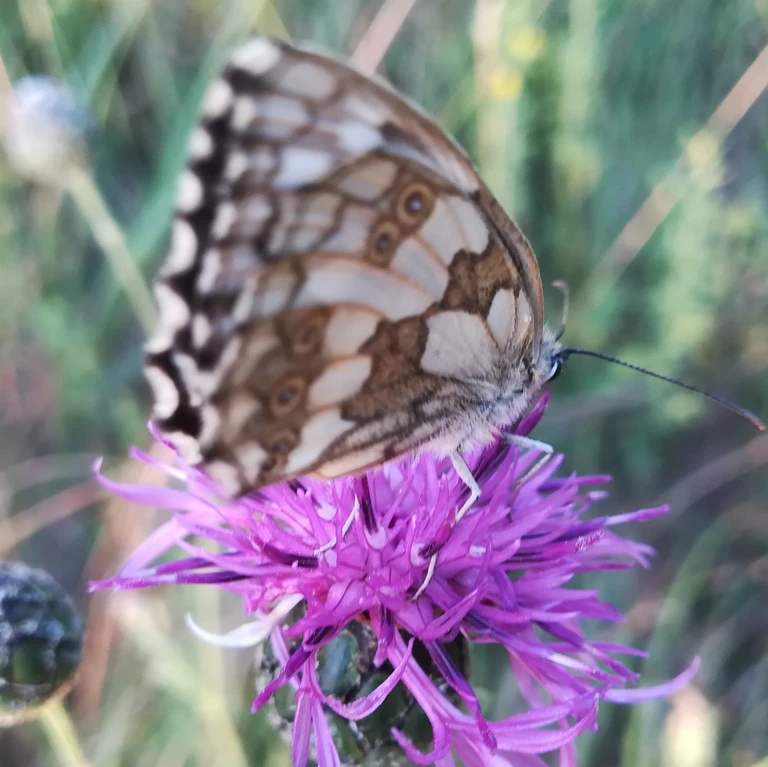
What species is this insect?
Melanargia galathea
